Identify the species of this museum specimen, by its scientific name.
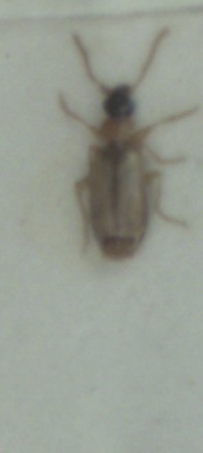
Philorhizus melanocephalus
